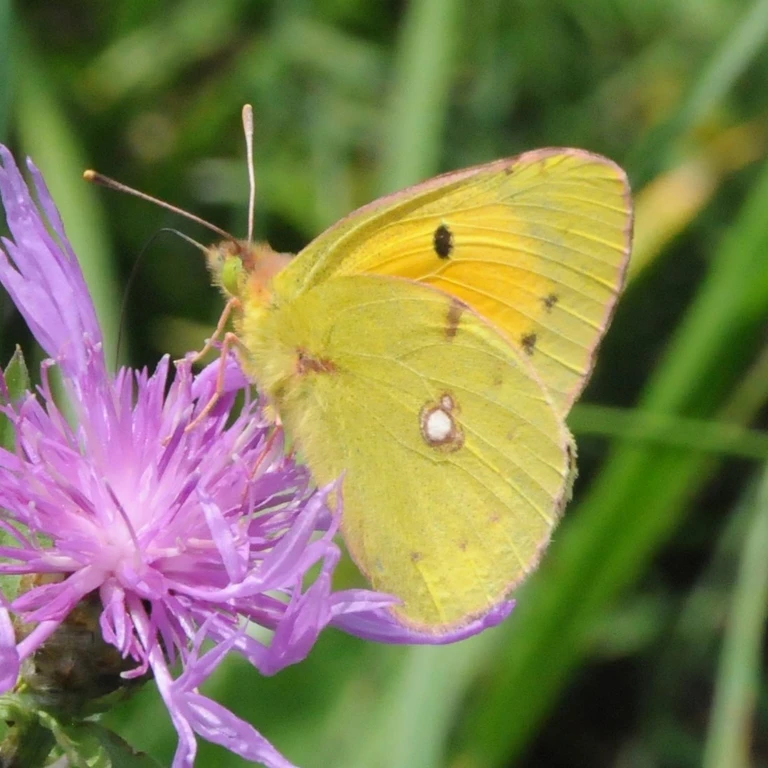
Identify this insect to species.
Colias croceus
